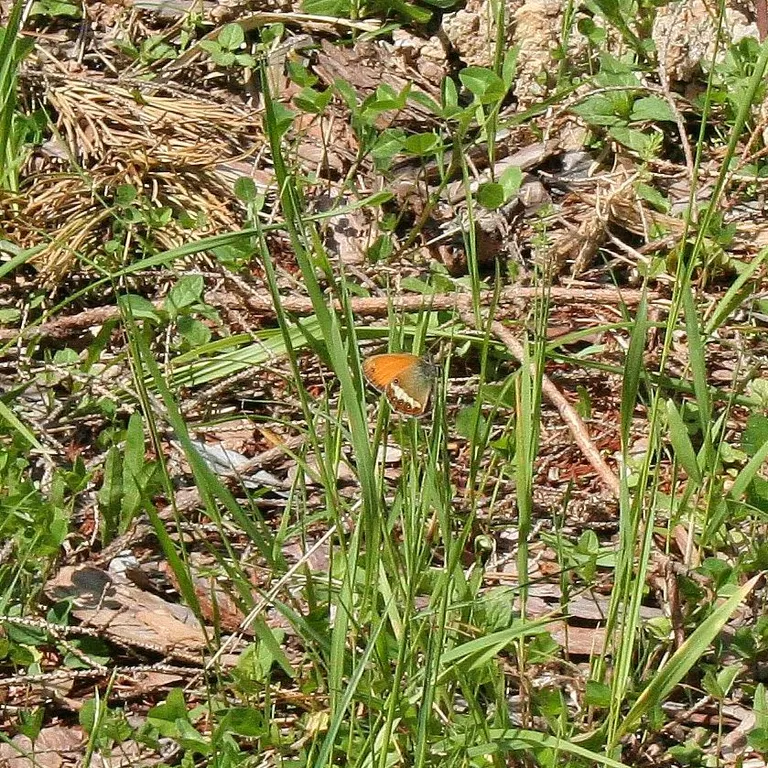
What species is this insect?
Coenonympha arcania
